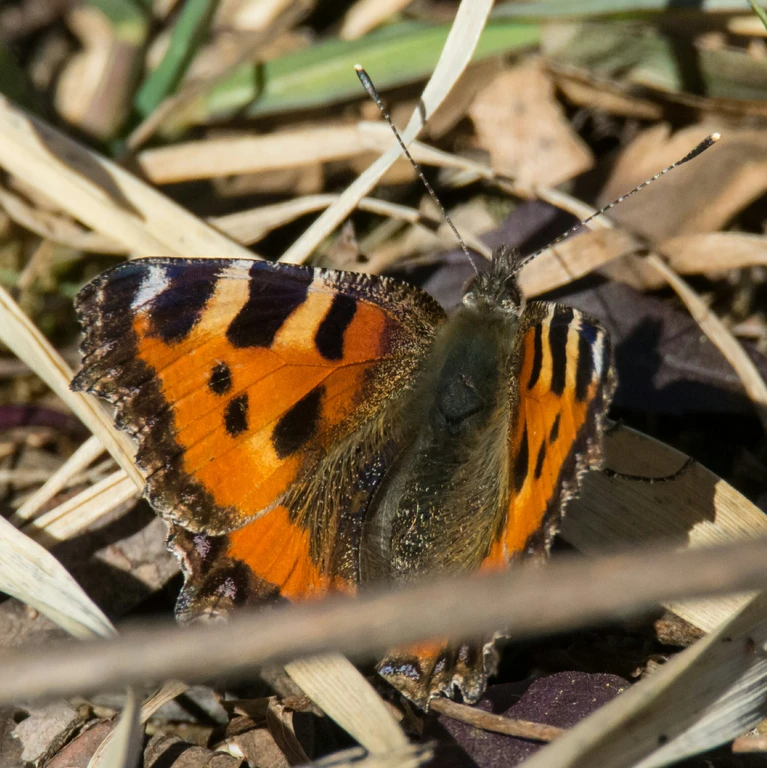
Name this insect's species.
Aglais urticae
